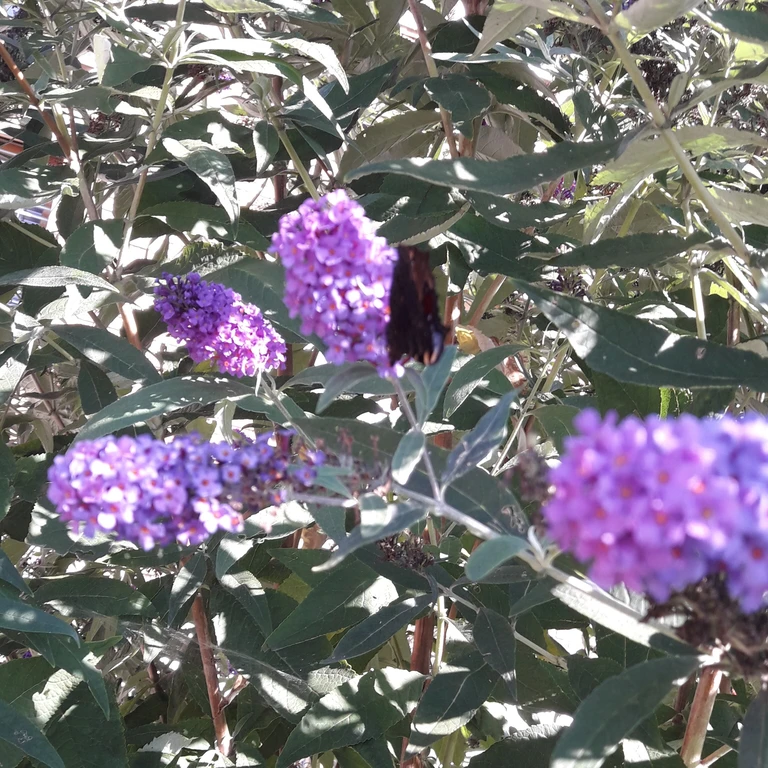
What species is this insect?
Aglais io
